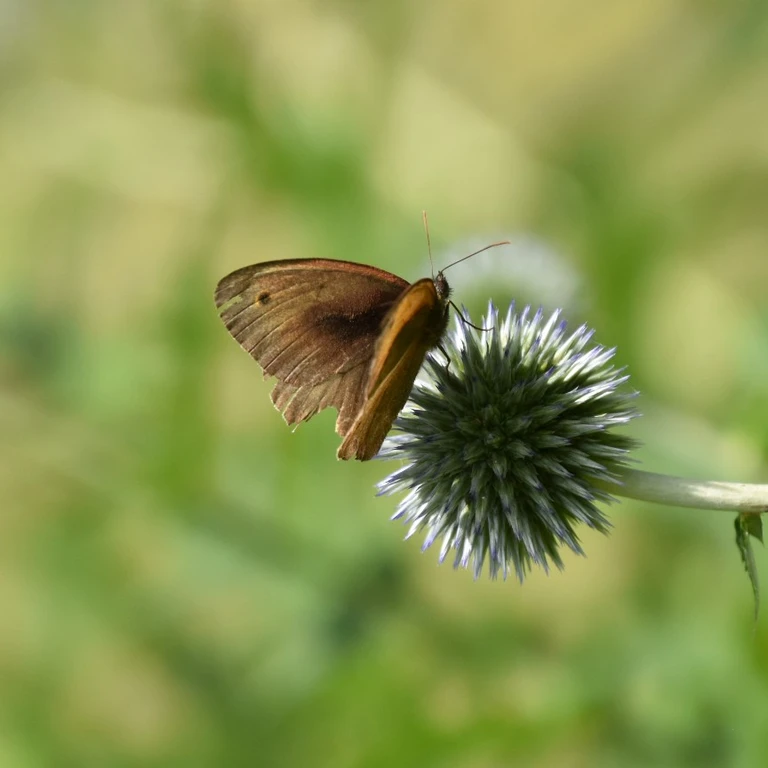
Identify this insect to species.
Maniola jurtina
